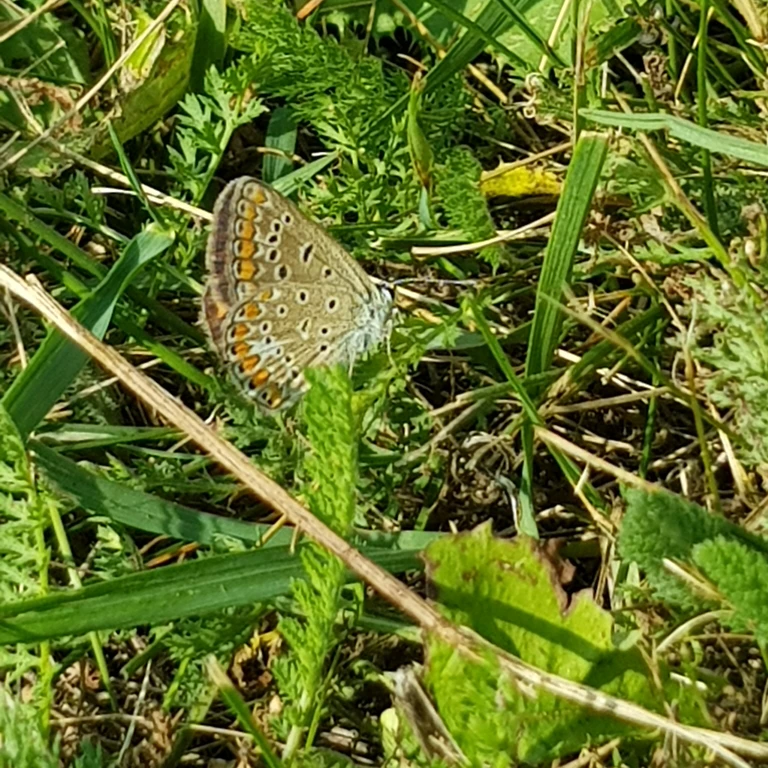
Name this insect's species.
Polyommatus icarus
